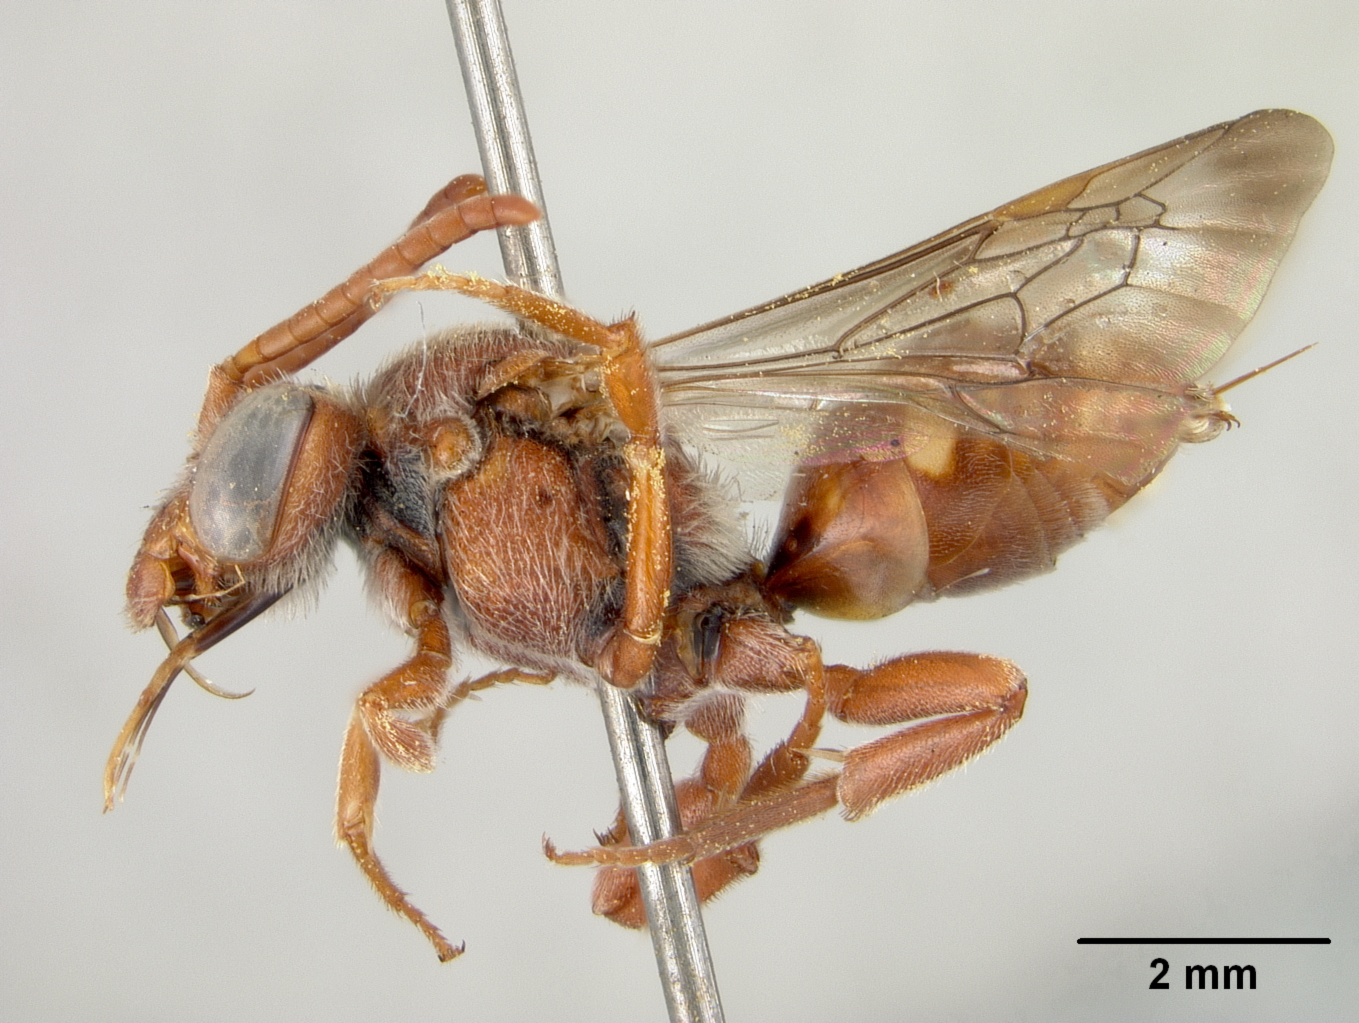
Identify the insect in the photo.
Nomada frieseana
